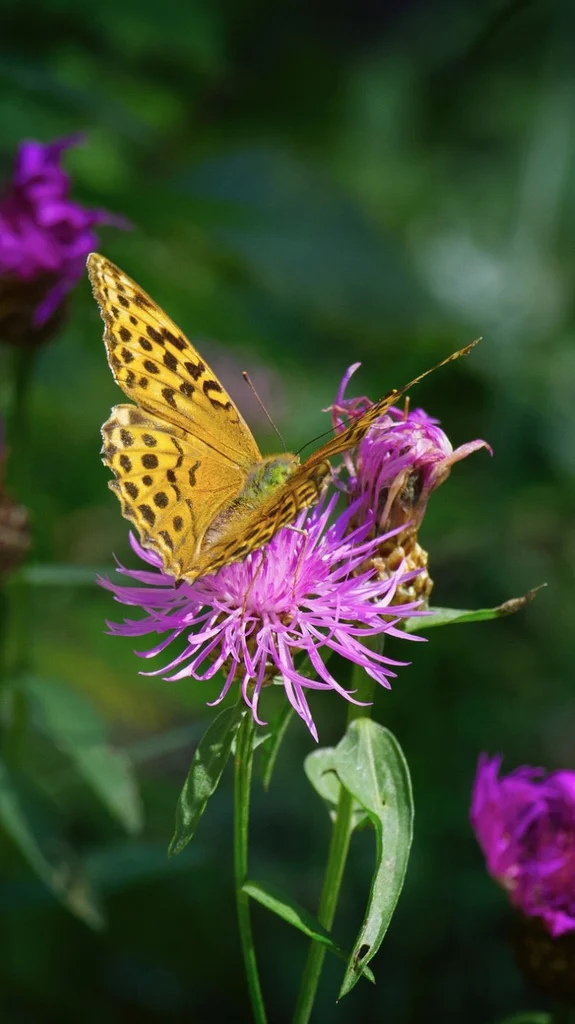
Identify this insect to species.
Argynnis paphia
